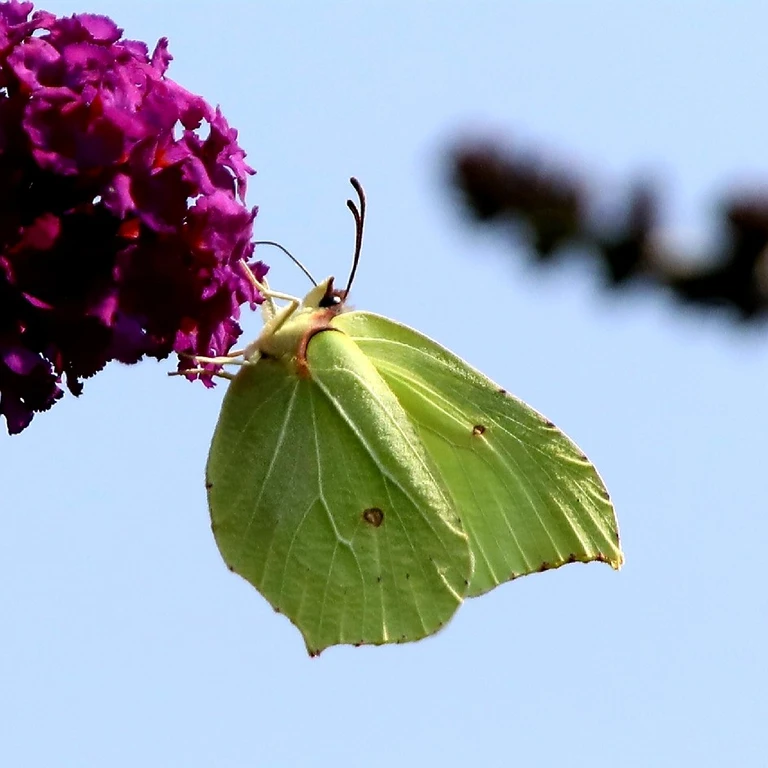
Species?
Gonepteryx rhamni
